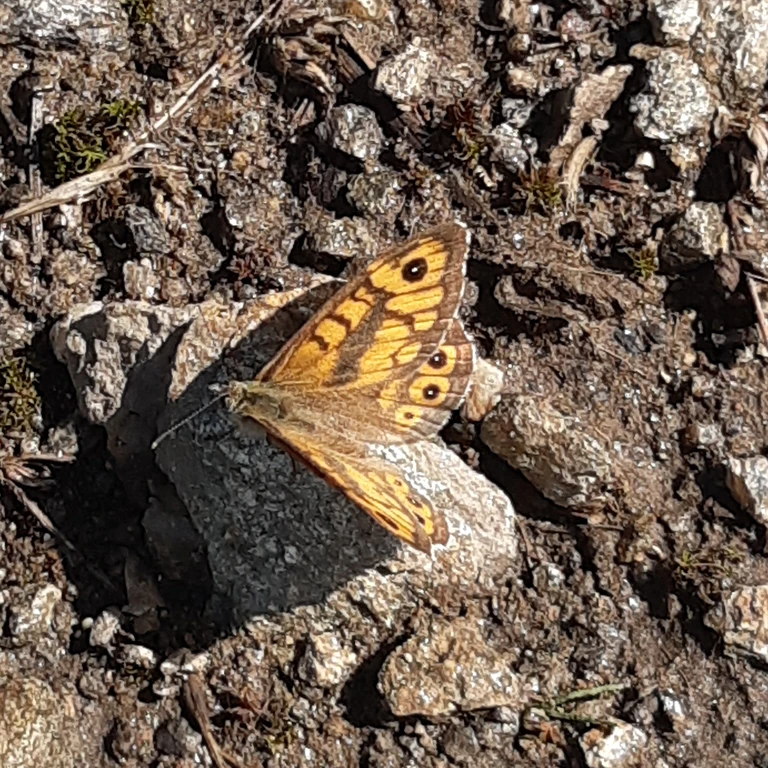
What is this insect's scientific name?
Lasiommata megera (also Pararge megera)
